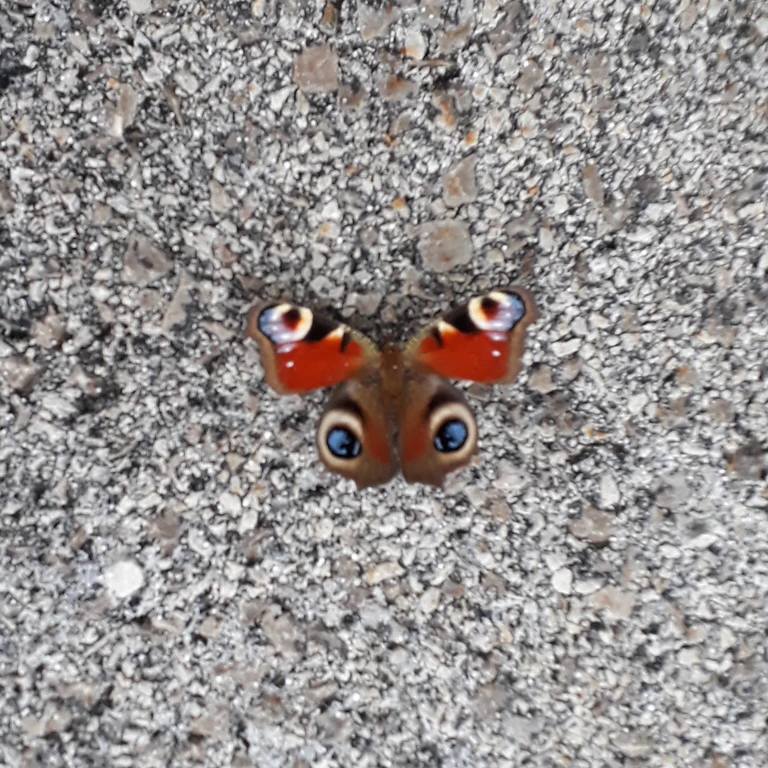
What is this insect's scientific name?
Aglais io
